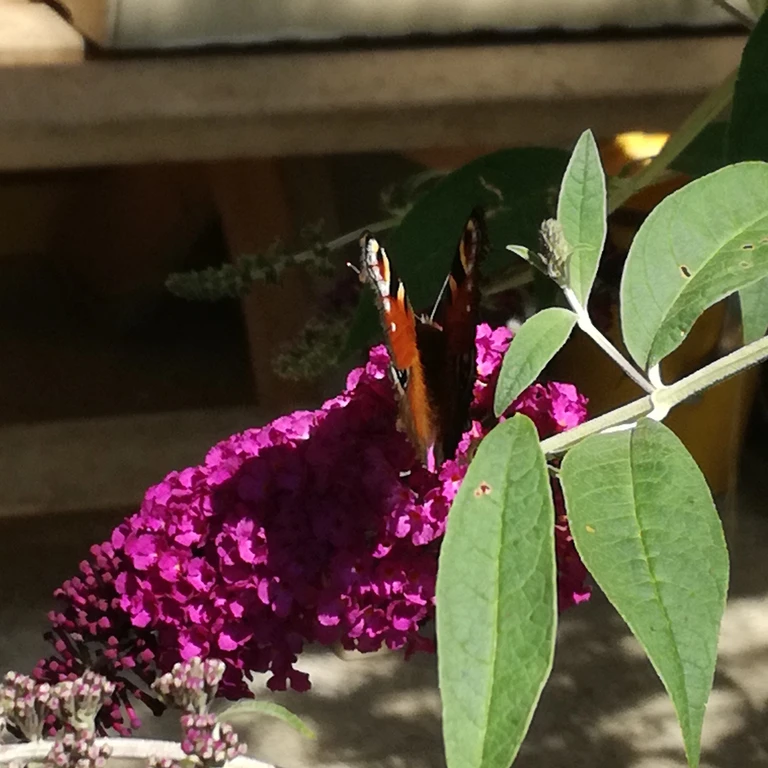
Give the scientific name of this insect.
Aglais io
